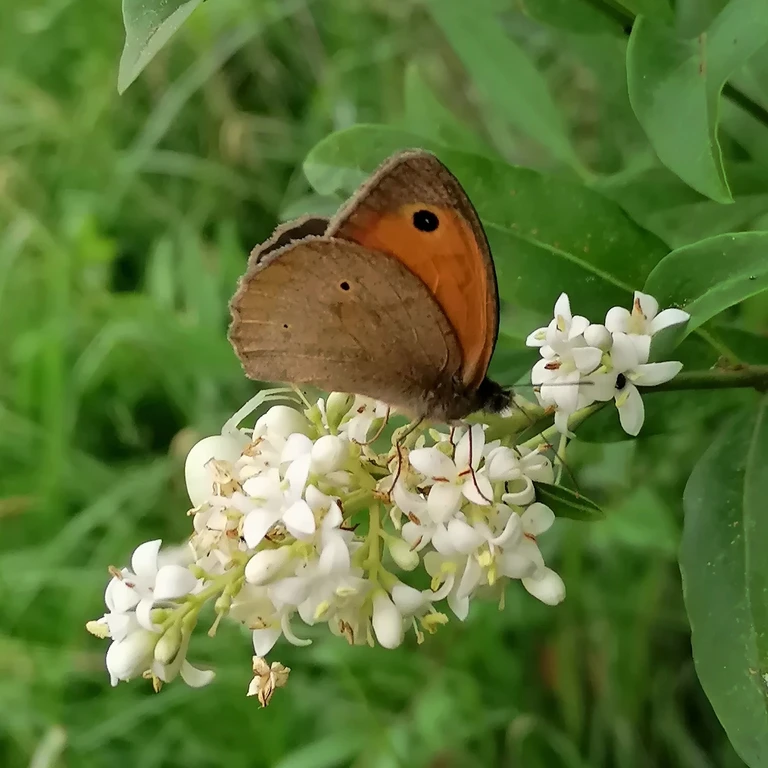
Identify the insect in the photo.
Maniola jurtina
